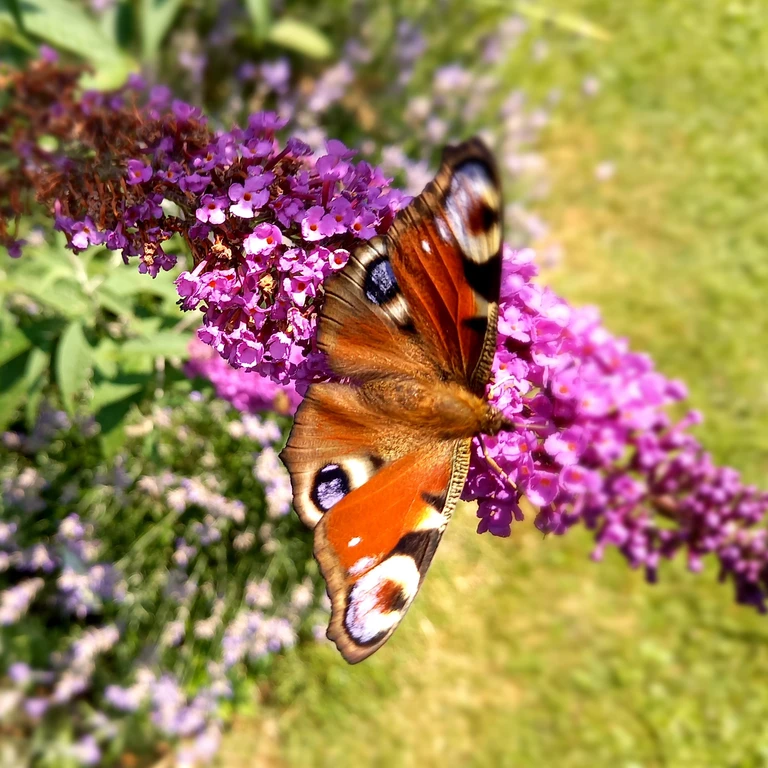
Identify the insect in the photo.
Aglais io
